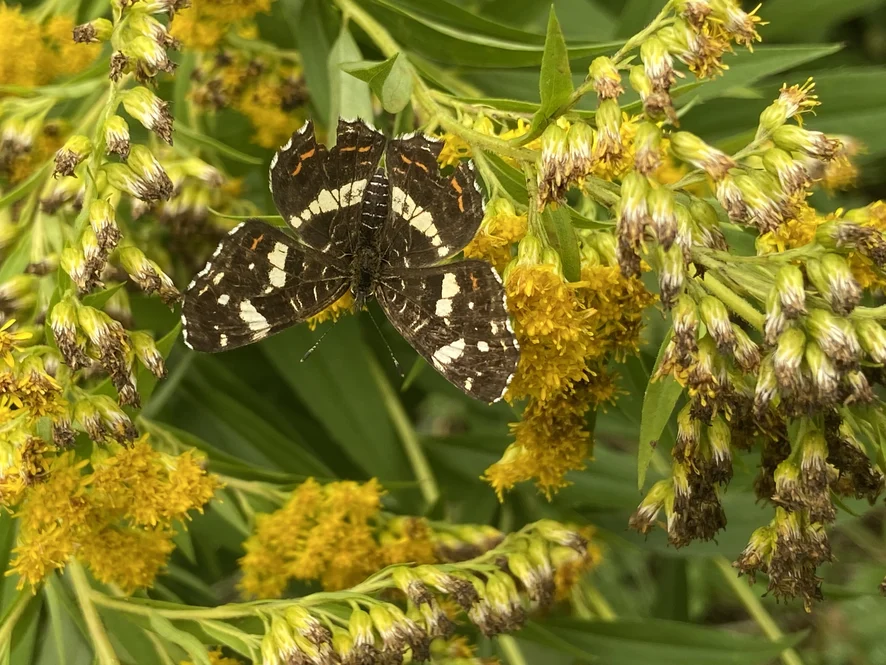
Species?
Araschnia levana
